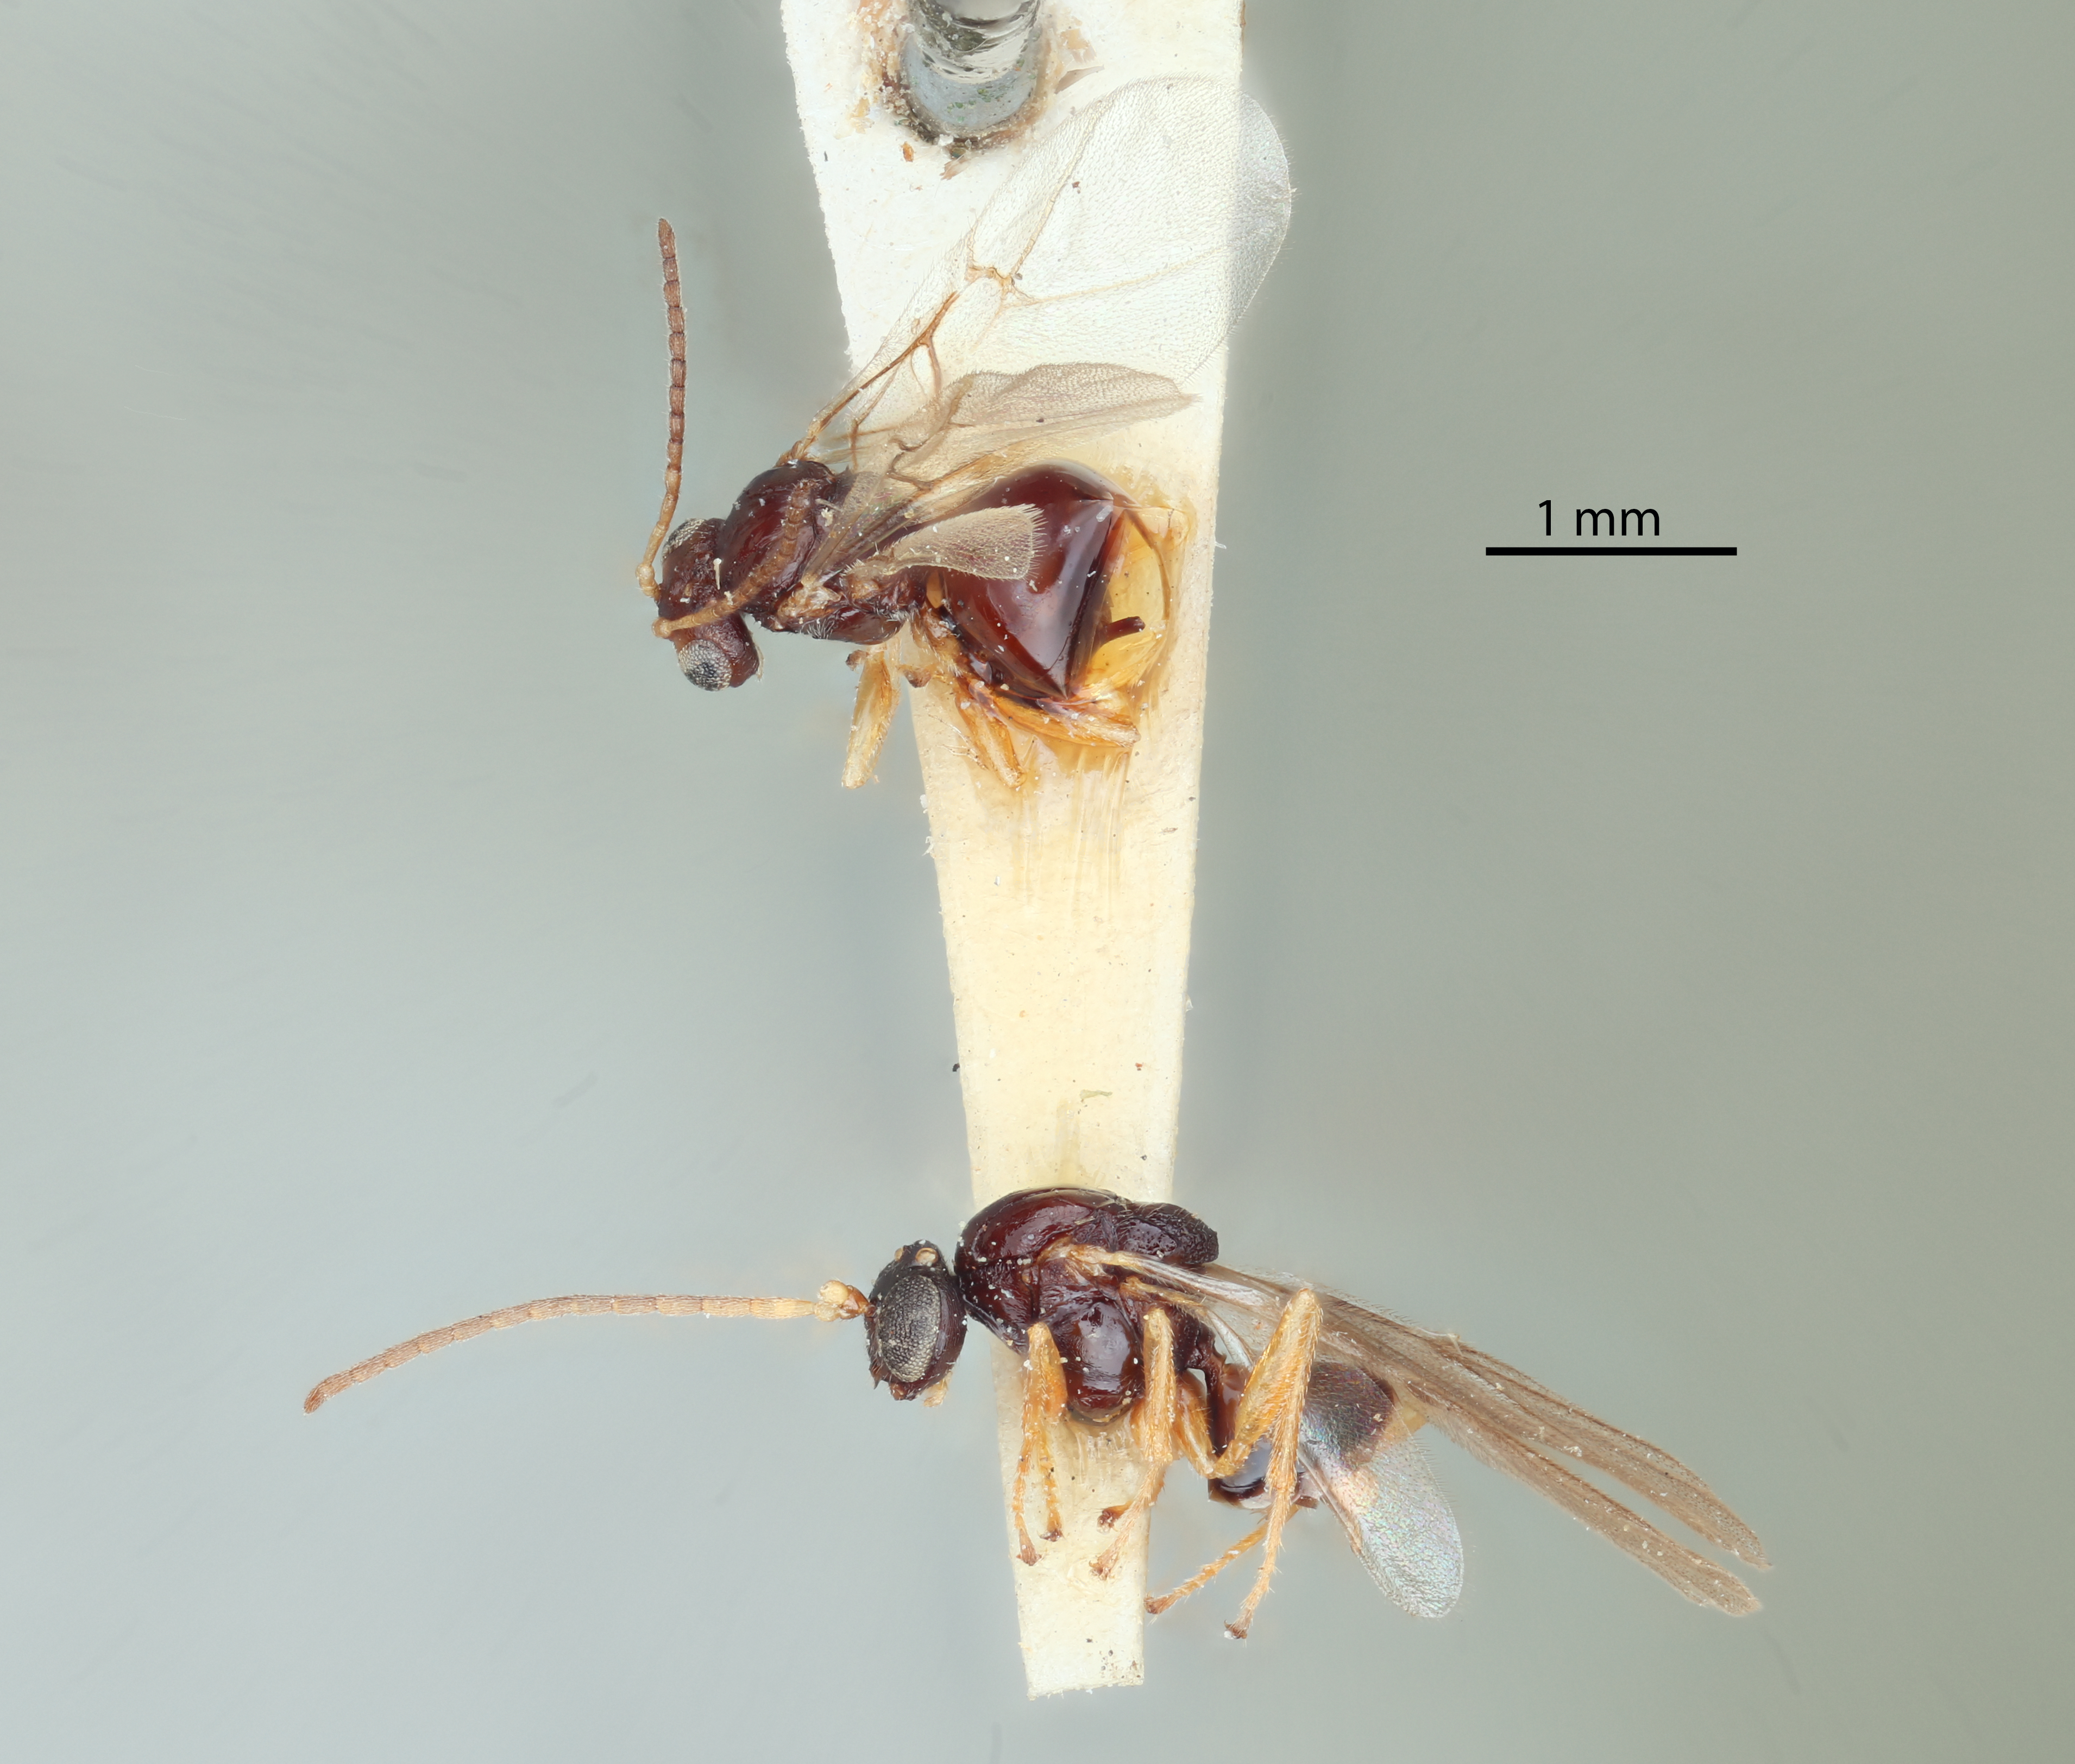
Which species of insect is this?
Spathegaster quercus
